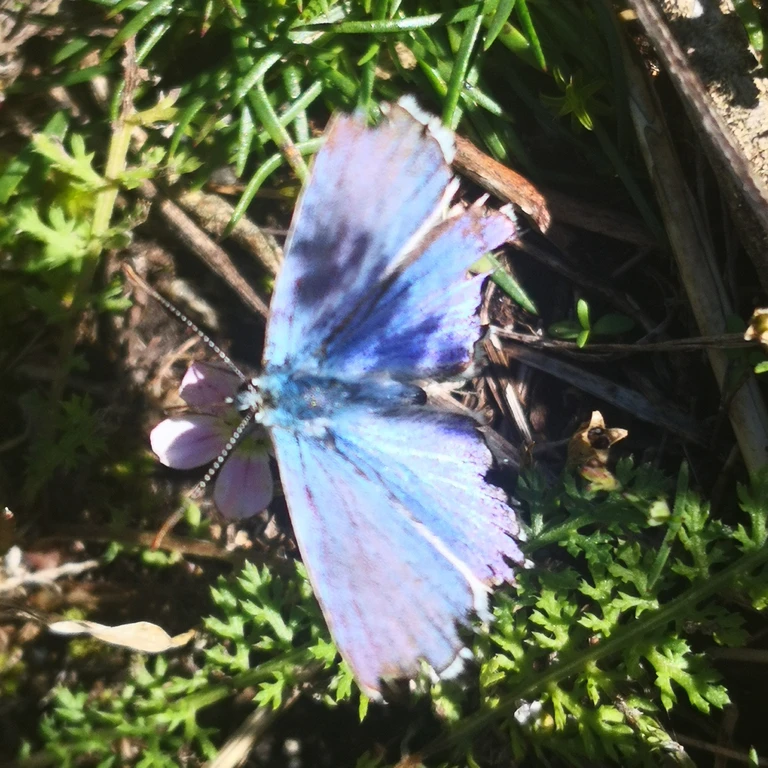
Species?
Lysandra bellargus
